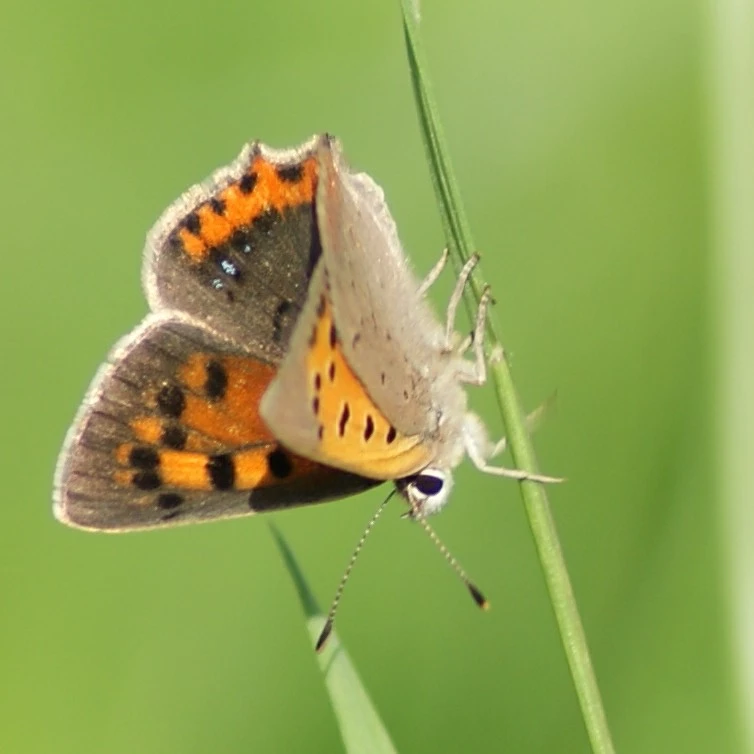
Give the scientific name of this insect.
Lycaena phlaeas
